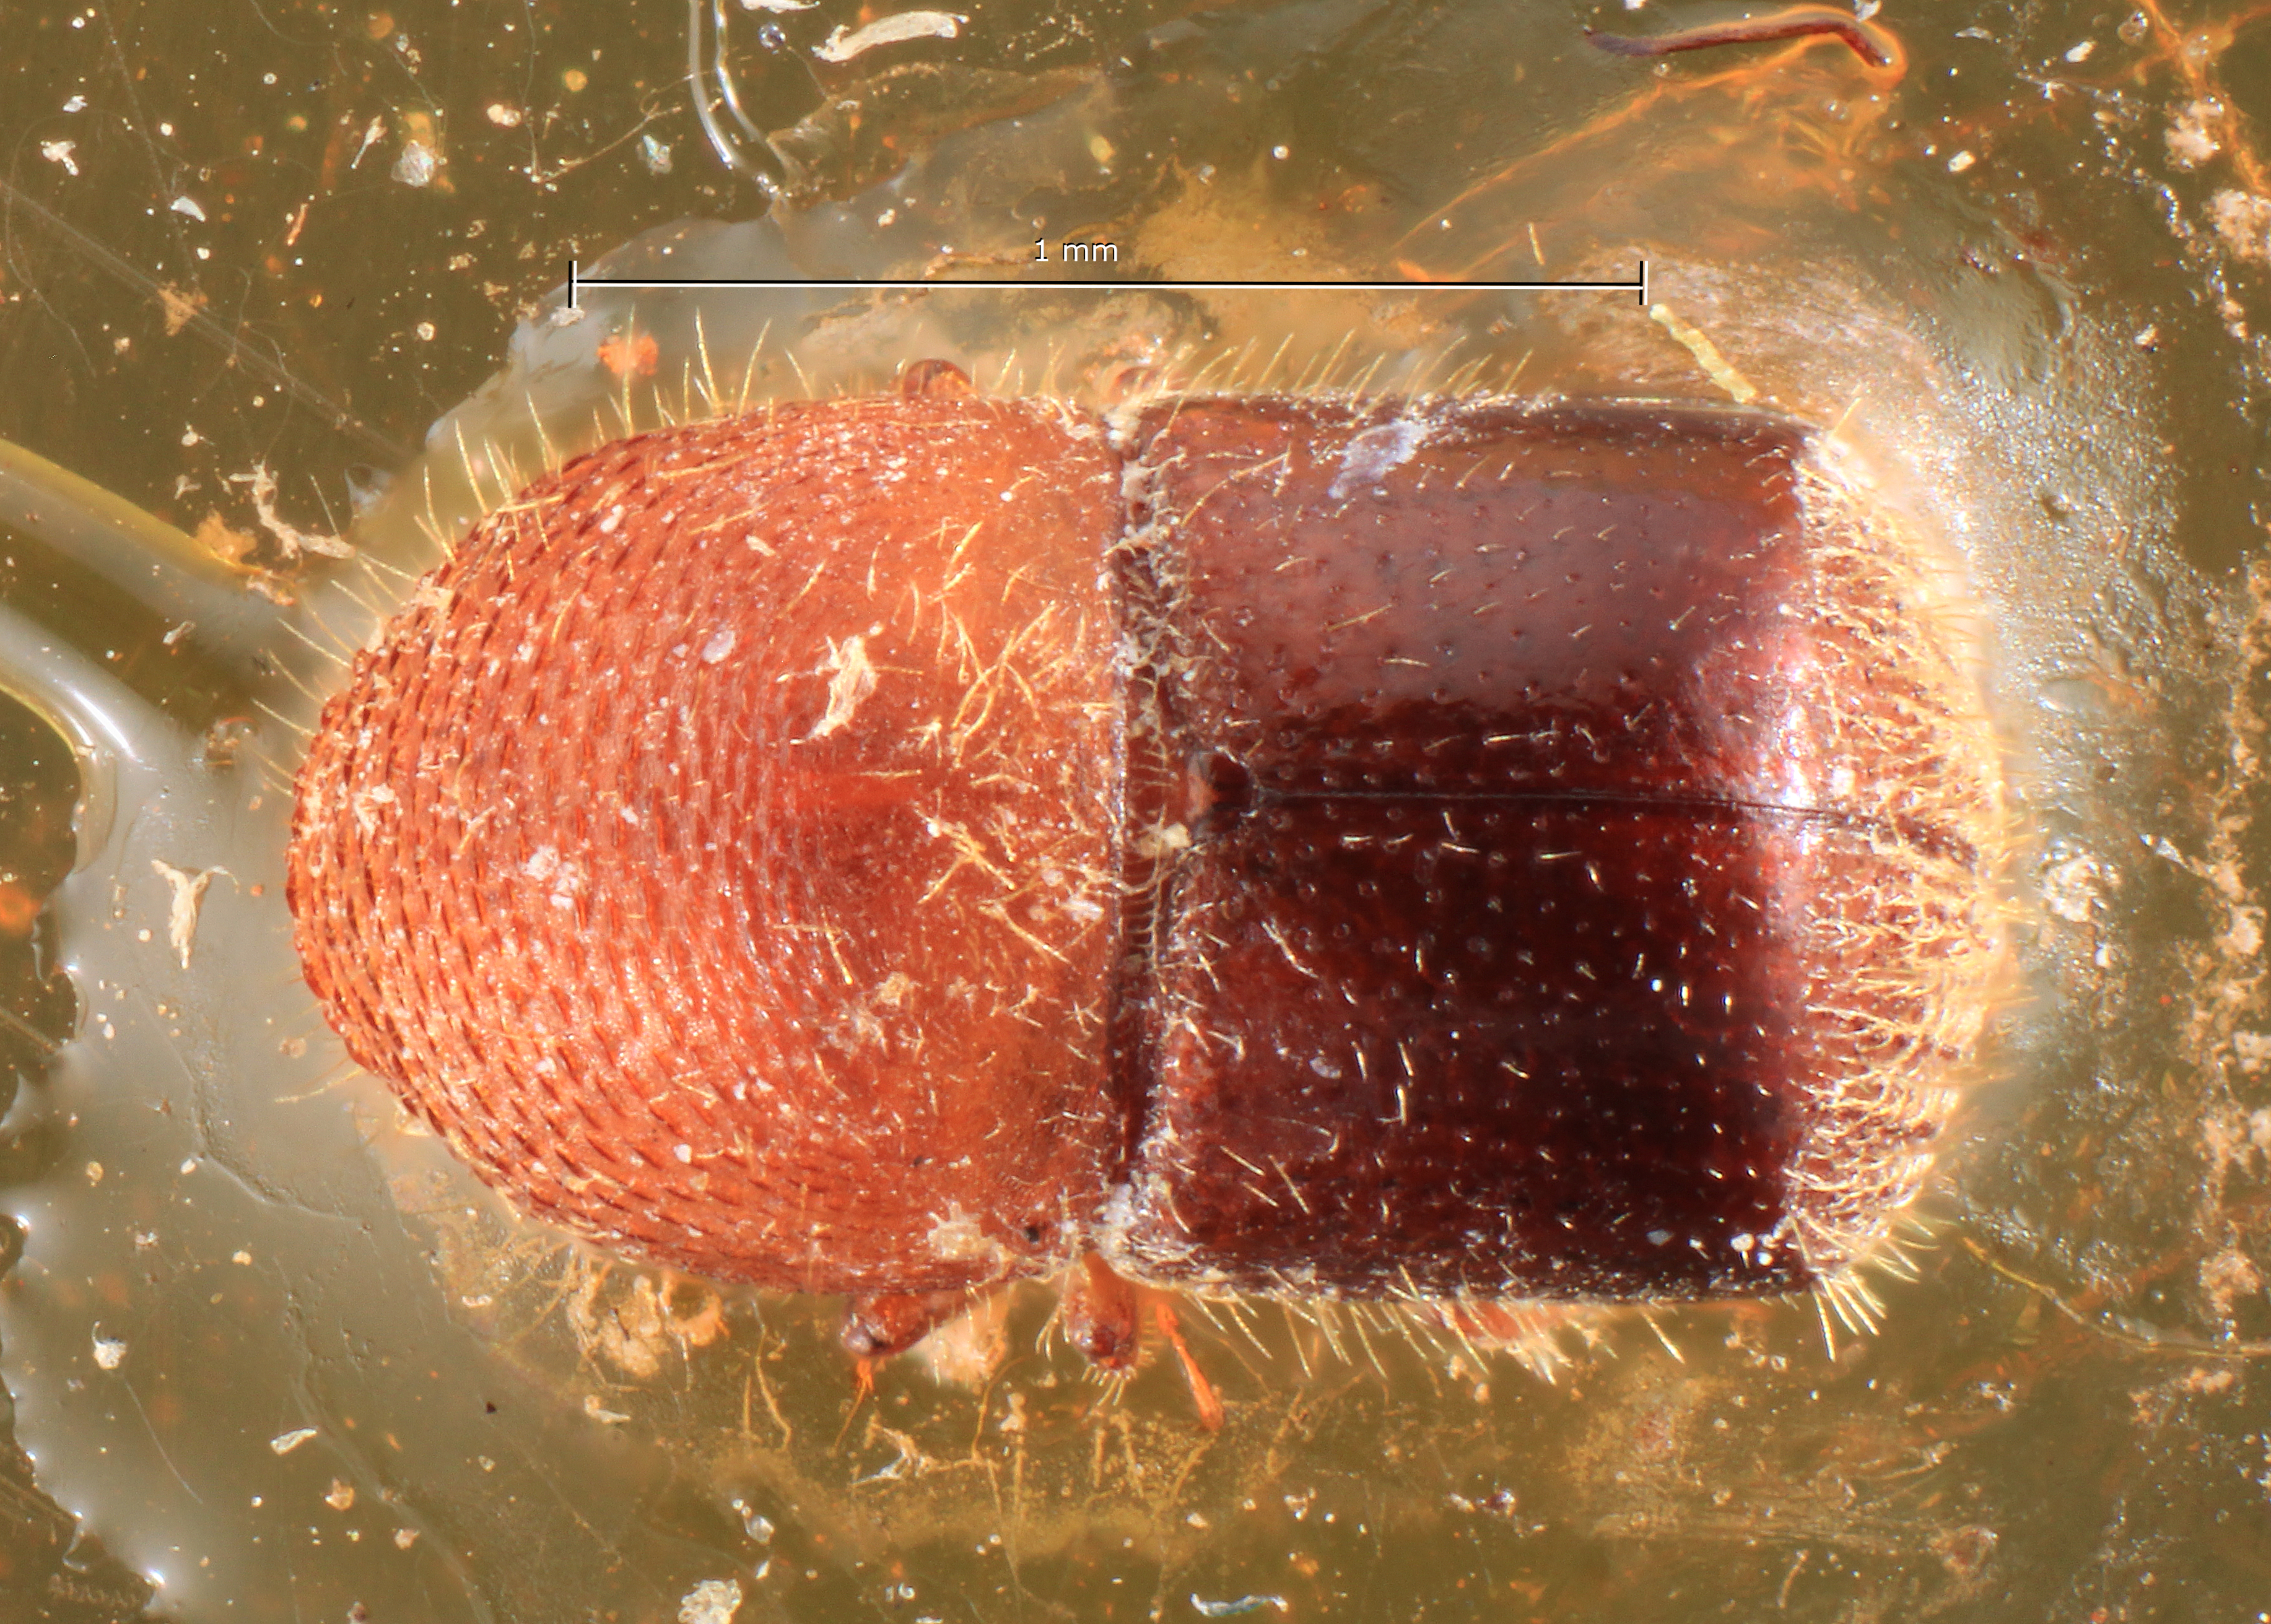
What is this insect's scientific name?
Xyleborus posticestriatus
